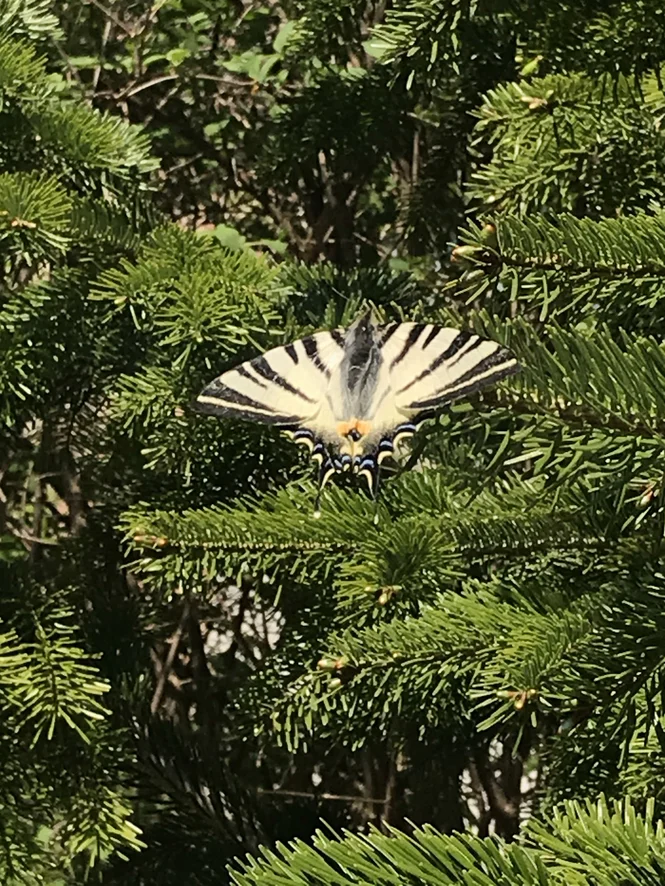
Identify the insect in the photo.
Iphiclides podalirius
